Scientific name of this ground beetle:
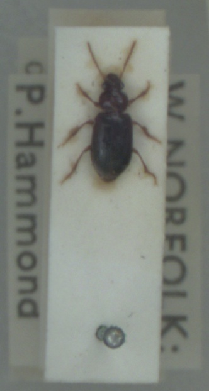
Bradycellus harpalinus
